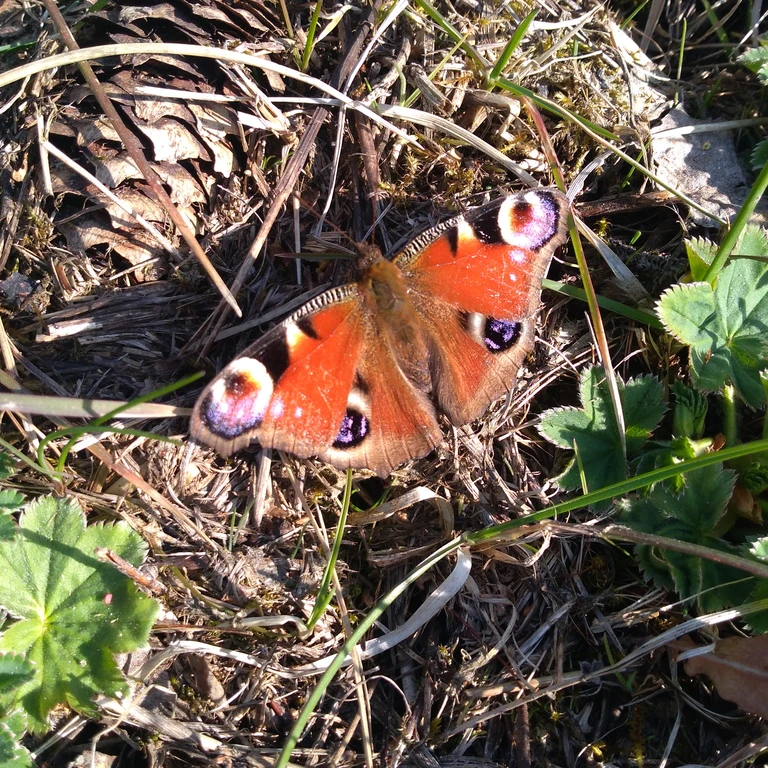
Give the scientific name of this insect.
Aglais io
